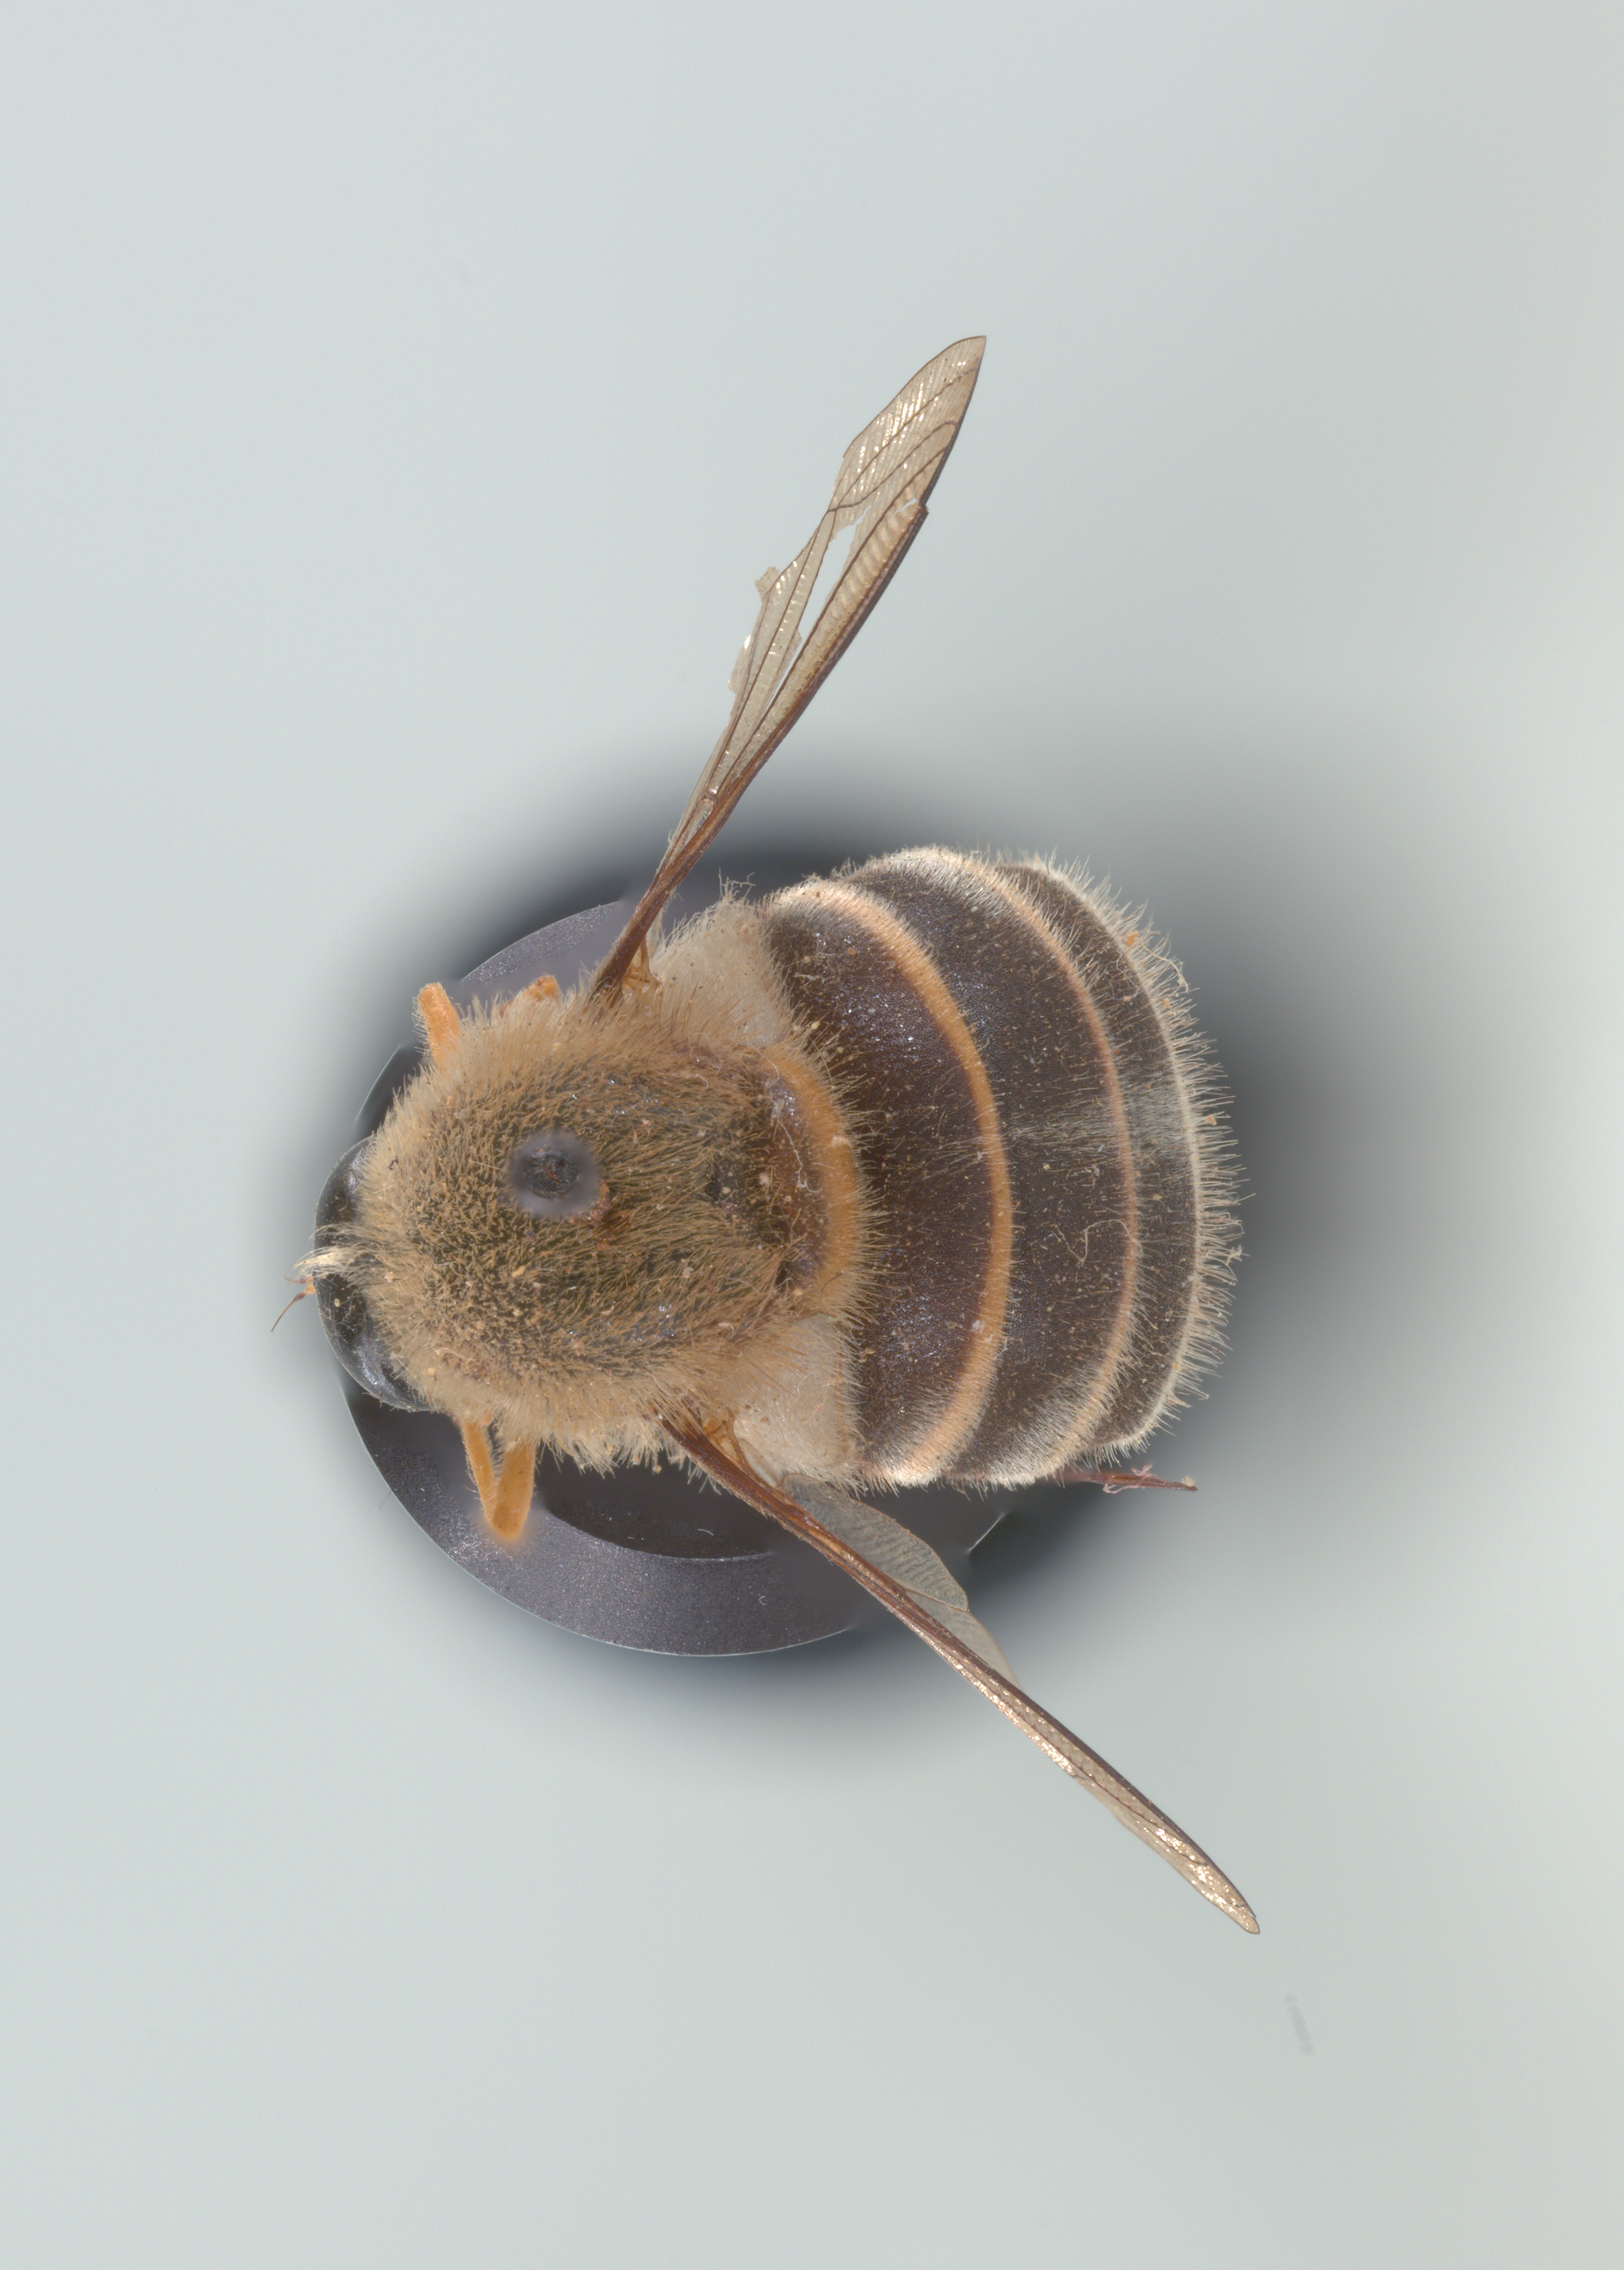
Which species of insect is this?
Psilodera confusa
